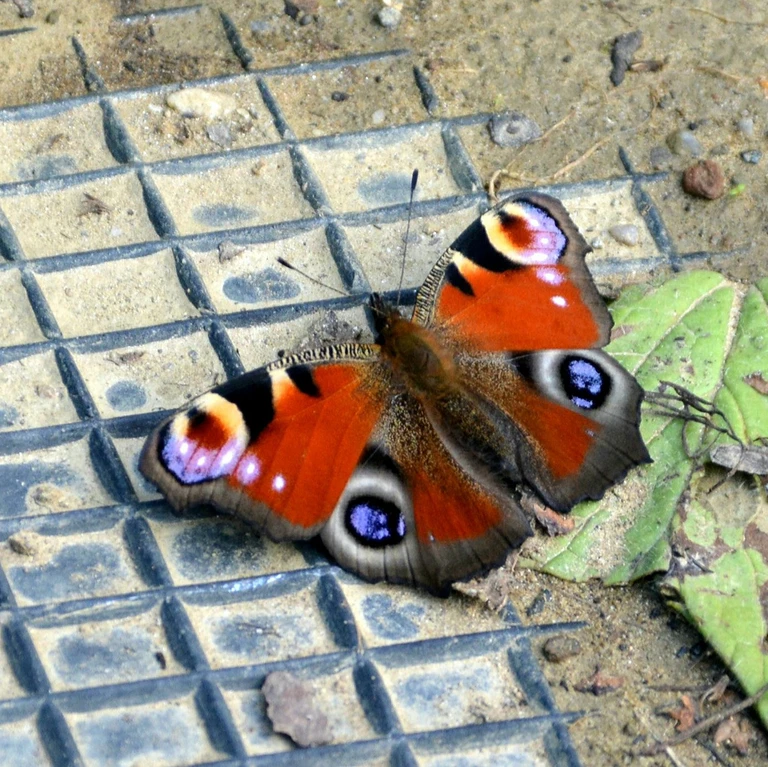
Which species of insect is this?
Aglais io
